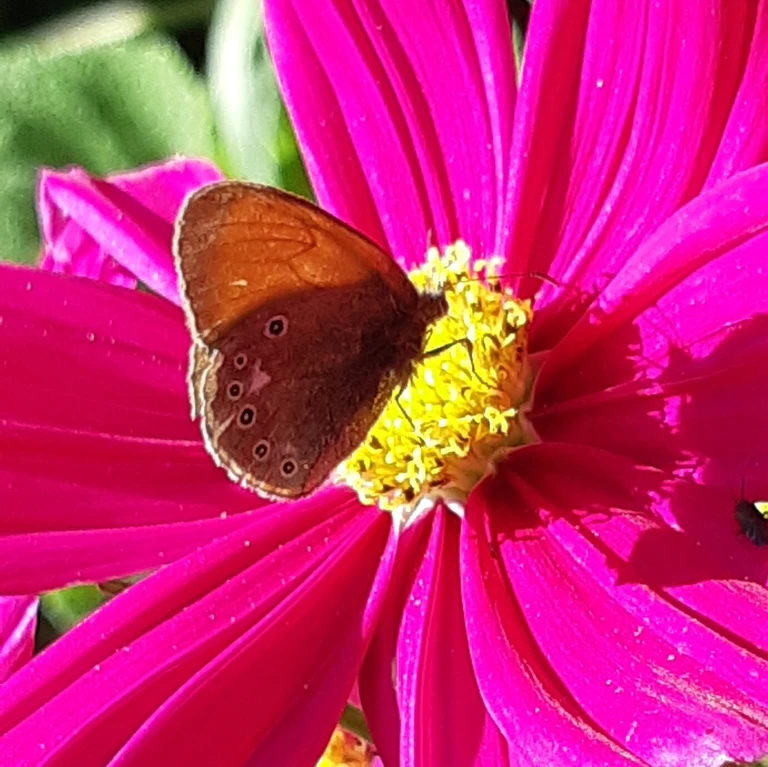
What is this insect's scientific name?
Coenonympha glycerion (also Coenonympha iphis)
